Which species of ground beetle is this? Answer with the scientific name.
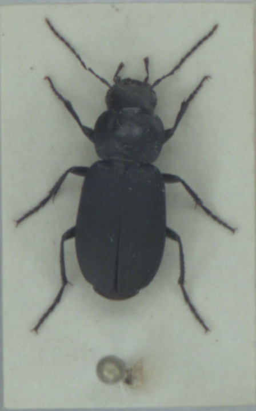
Licinus depressus
